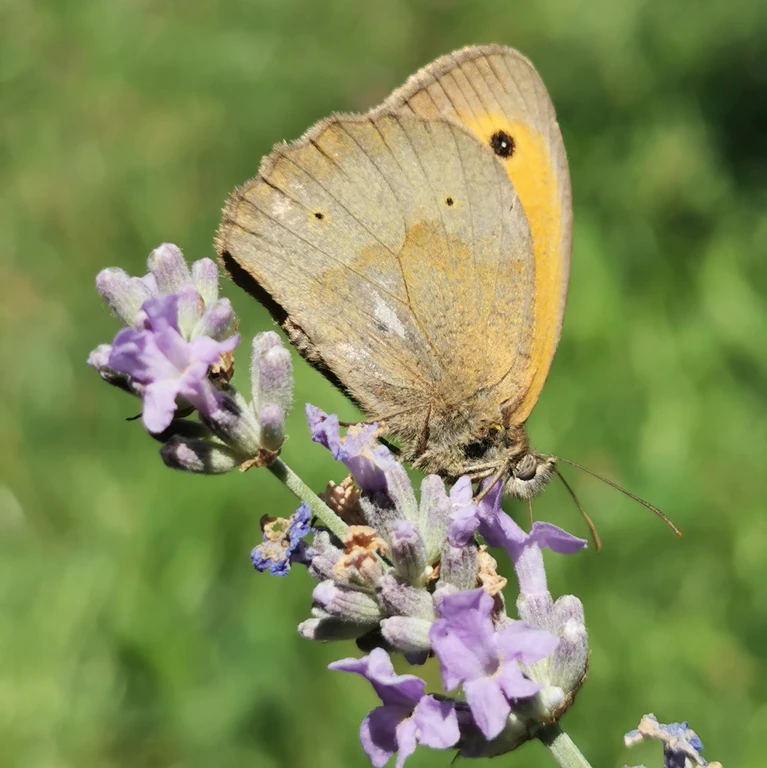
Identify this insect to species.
Maniola jurtina
